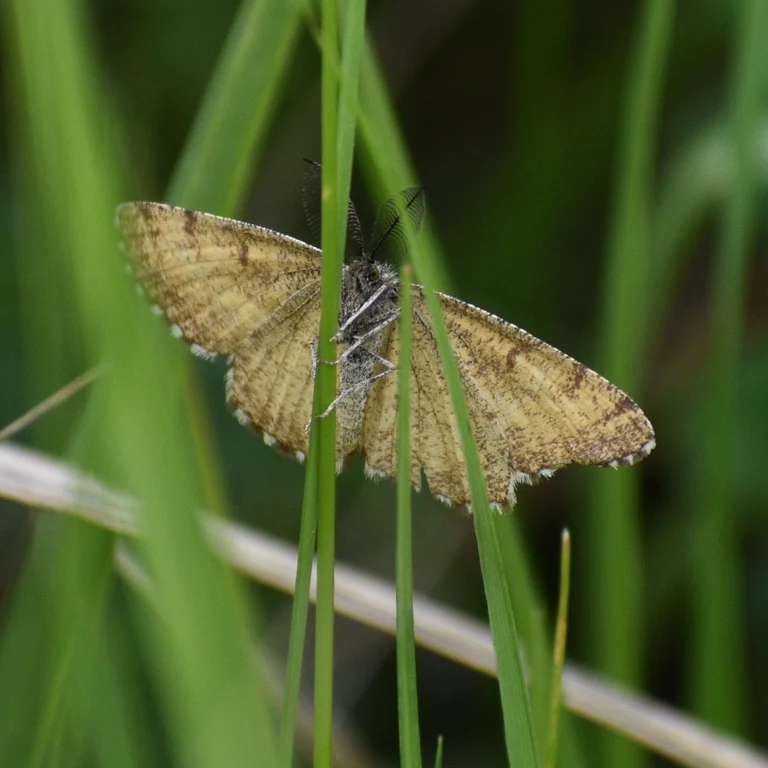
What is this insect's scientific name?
Ematurga atomaria
